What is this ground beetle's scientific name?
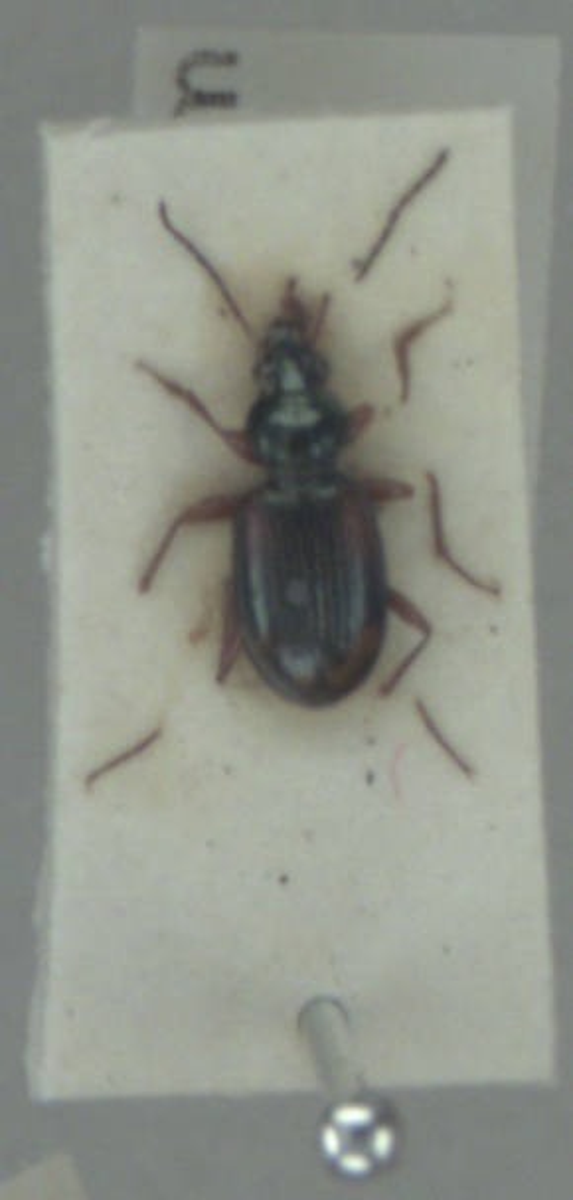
Bembidion tetracolum
